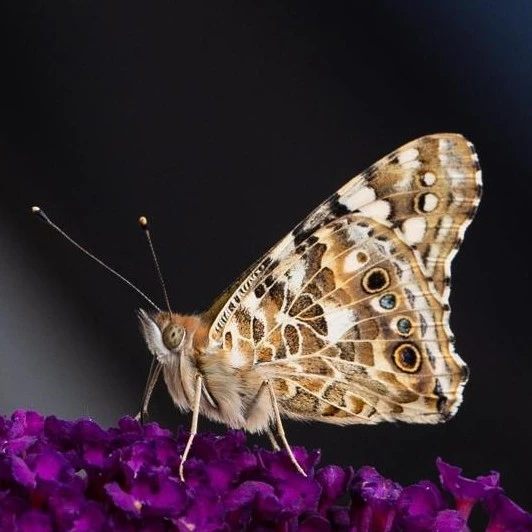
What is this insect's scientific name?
Vanessa cardui
